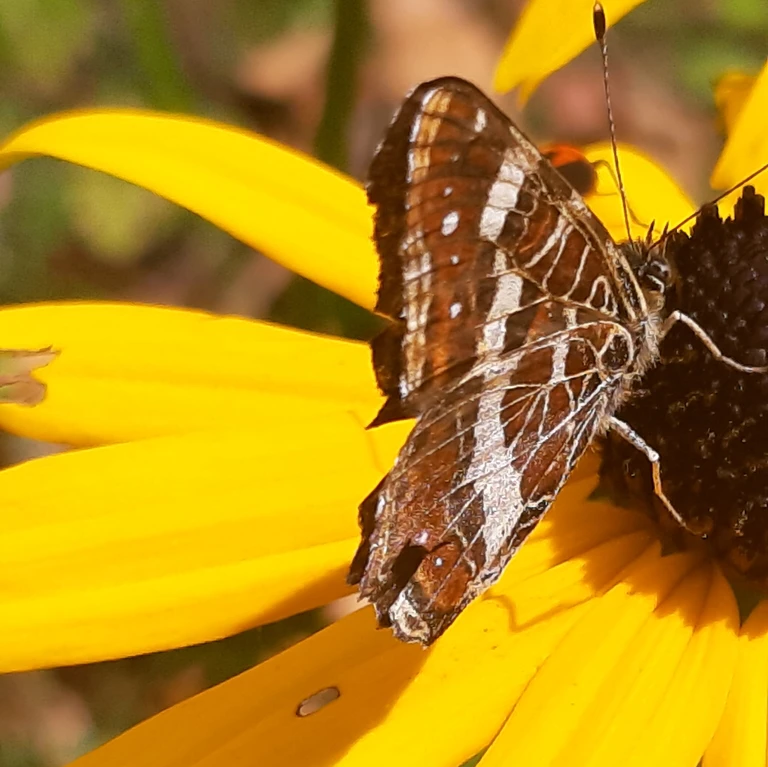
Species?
Araschnia levana
